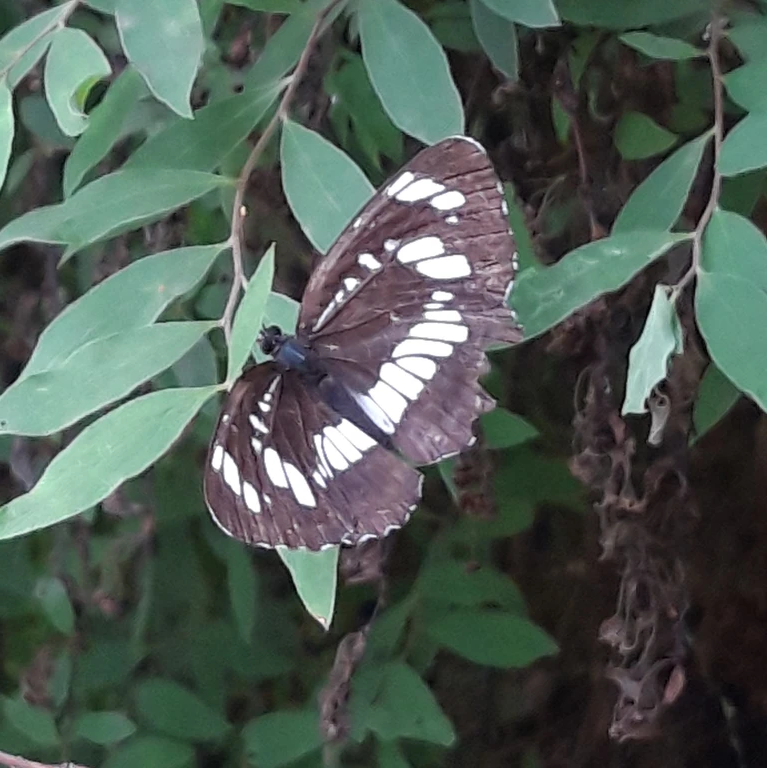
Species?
Neptis rivularis
